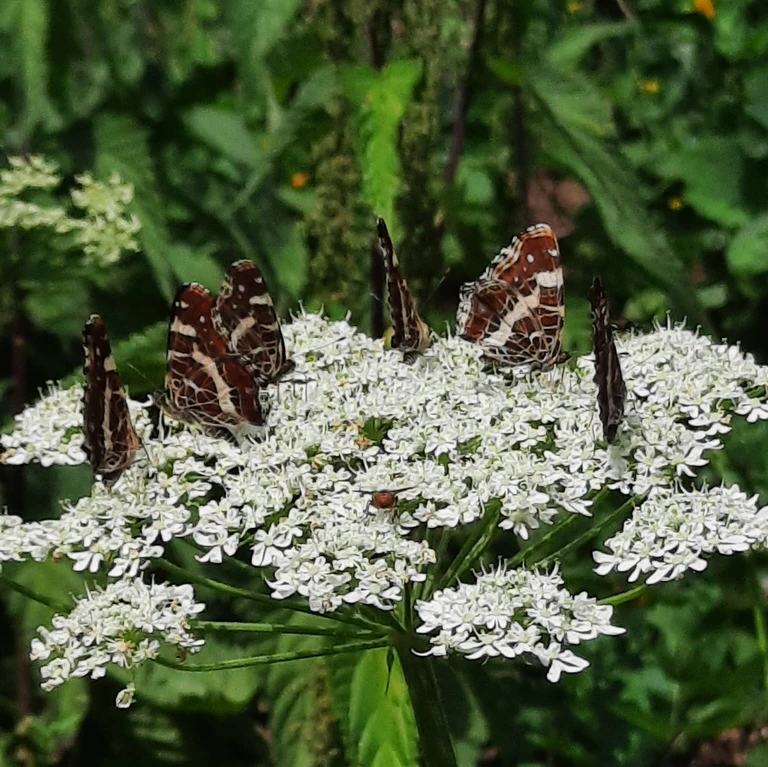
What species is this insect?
Araschnia levana
